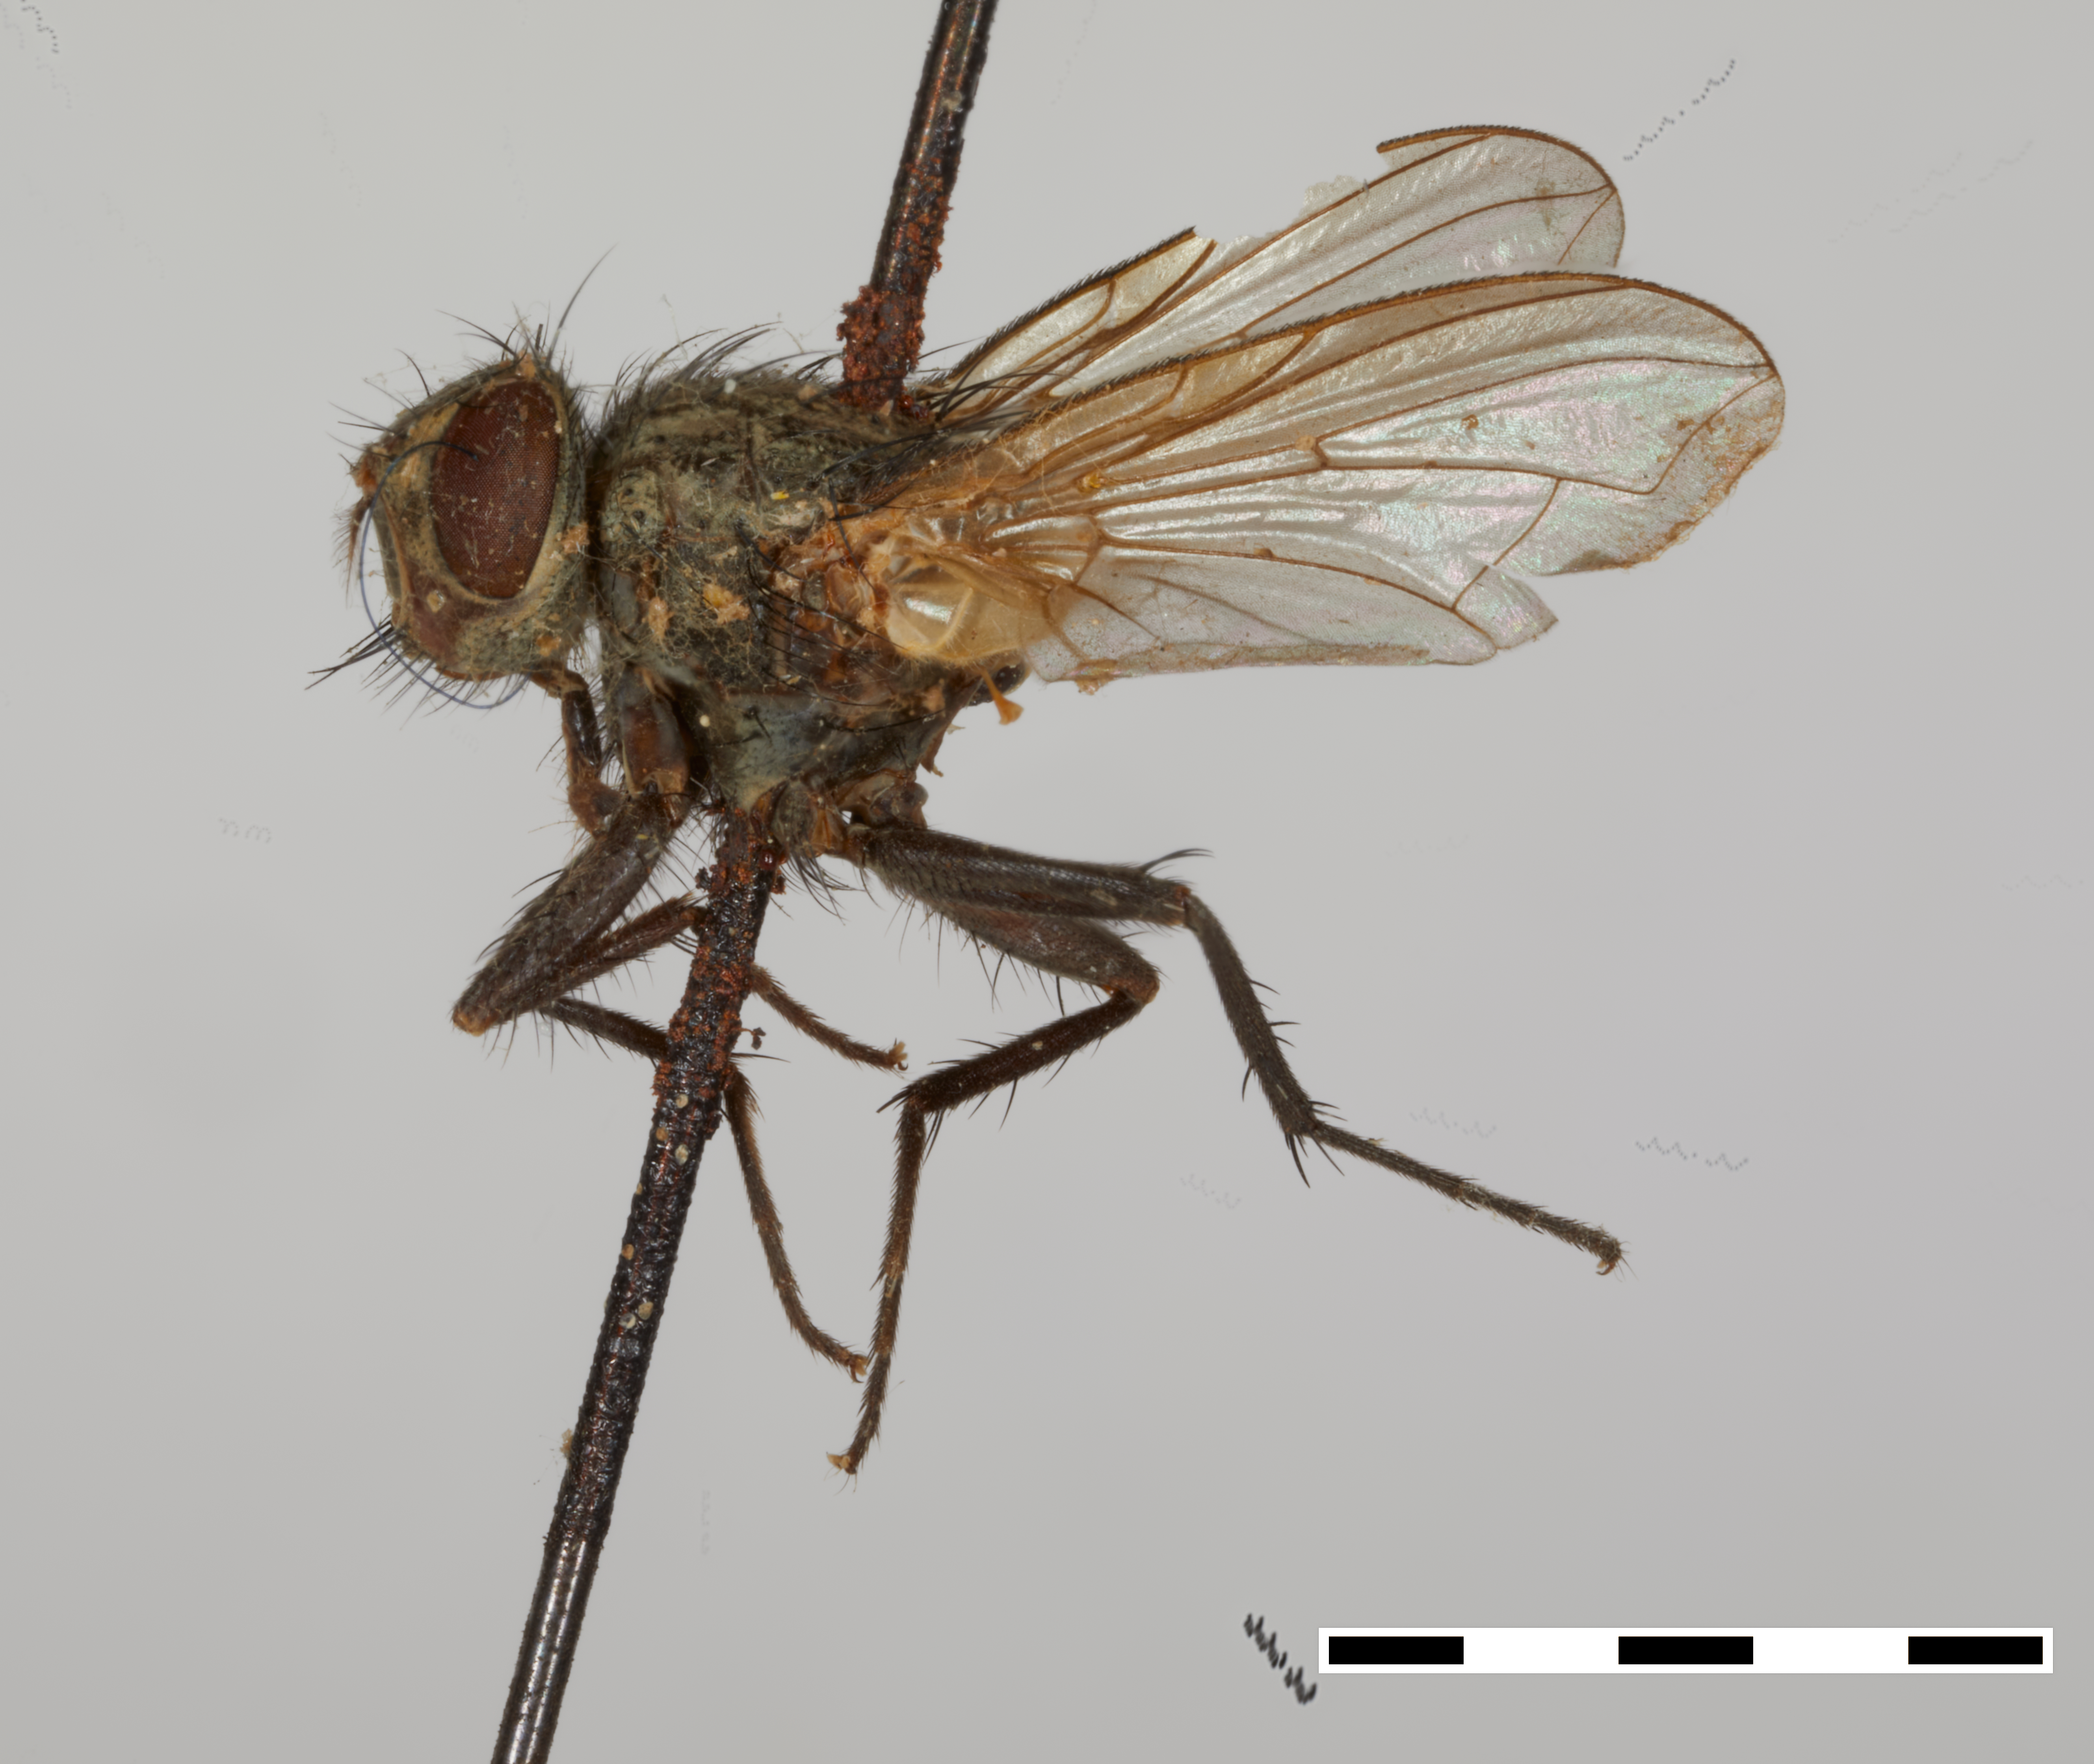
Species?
Tainanina pilisquama (also Tainanina grisella)
